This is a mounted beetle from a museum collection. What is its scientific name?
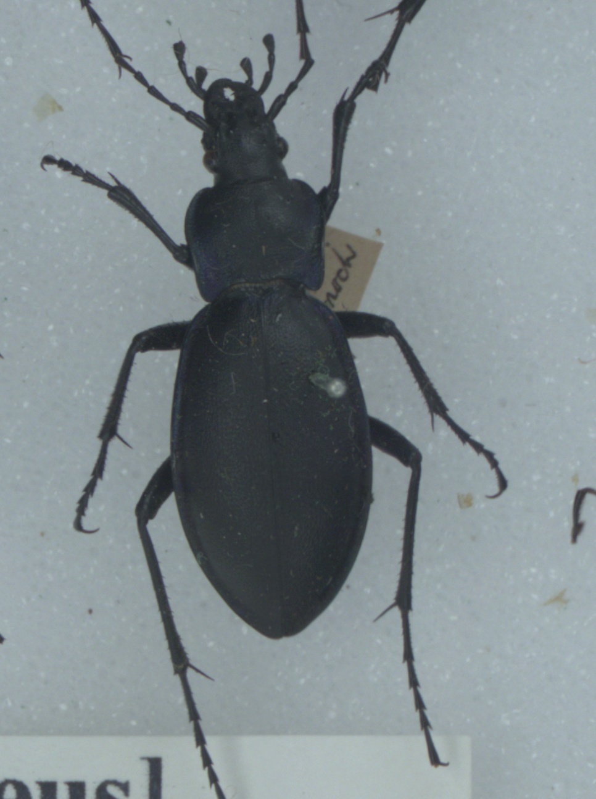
Carabus violaceus
